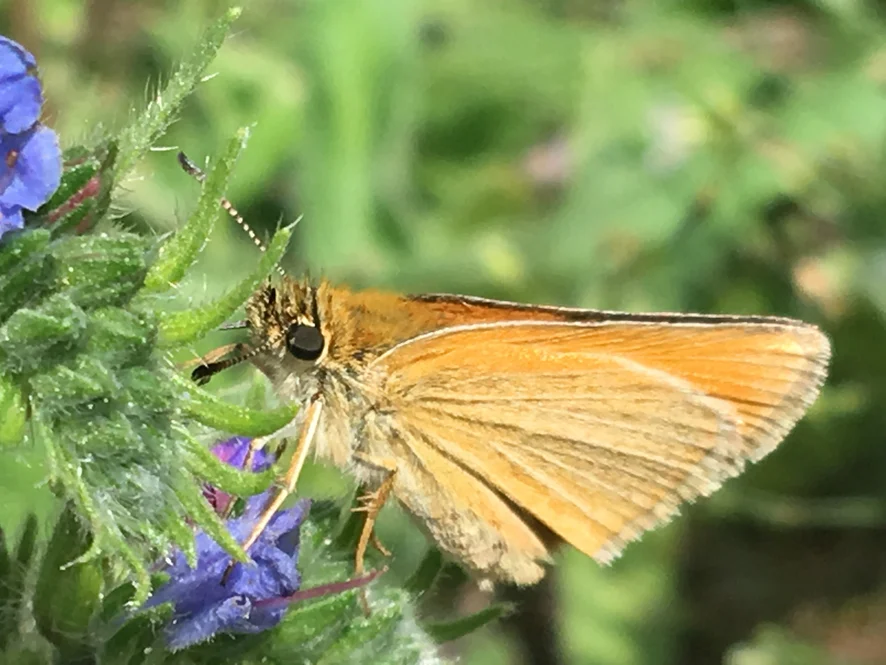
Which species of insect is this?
Thymelicus lineola
